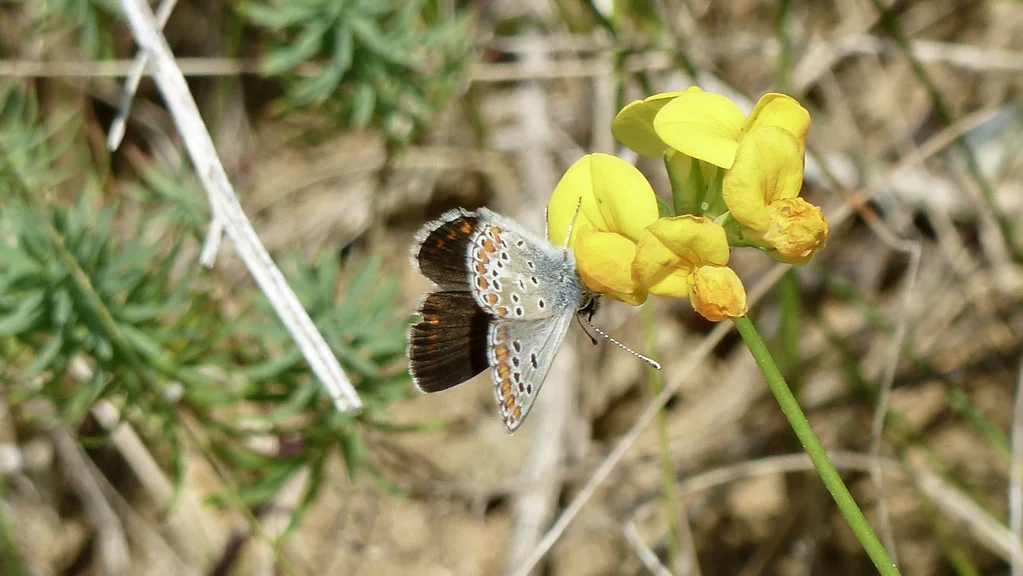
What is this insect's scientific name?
Aricia agestis/artaxerxes
